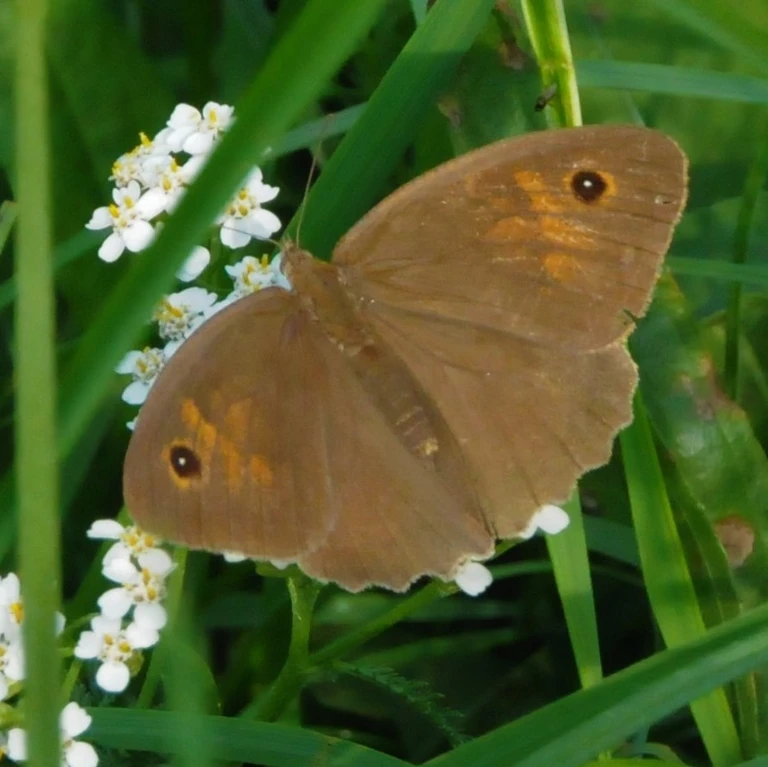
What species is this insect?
Maniola jurtina
